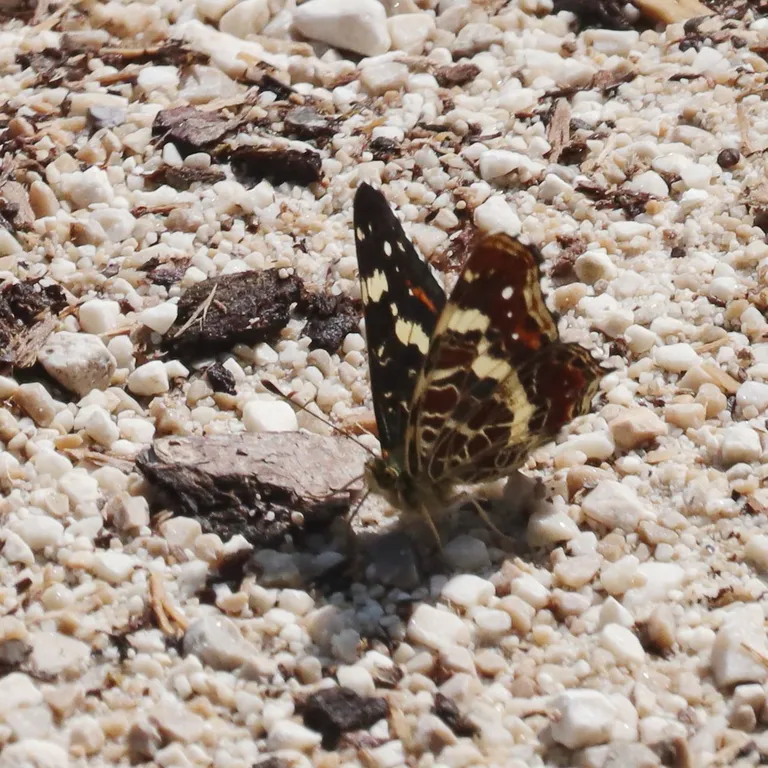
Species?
Araschnia levana
